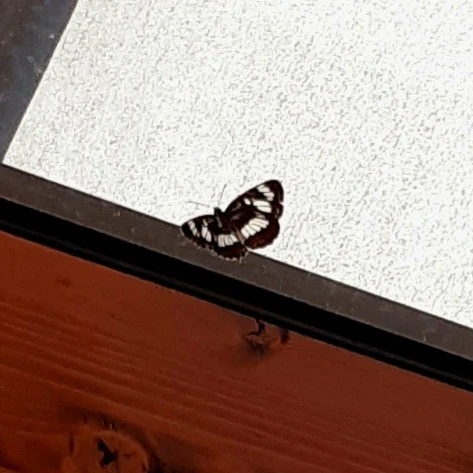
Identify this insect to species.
Neptis rivularis
